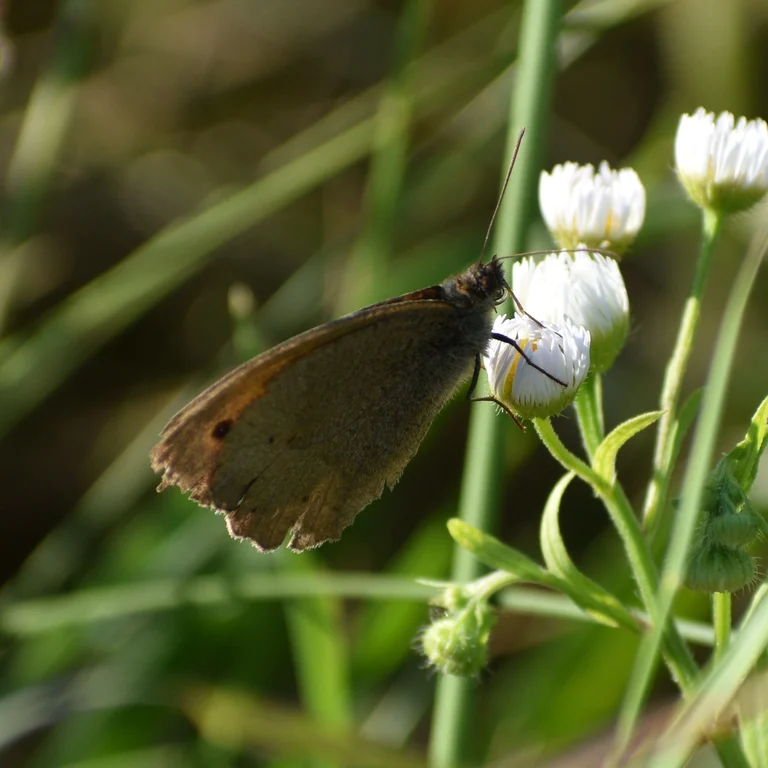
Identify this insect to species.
Maniola jurtina
